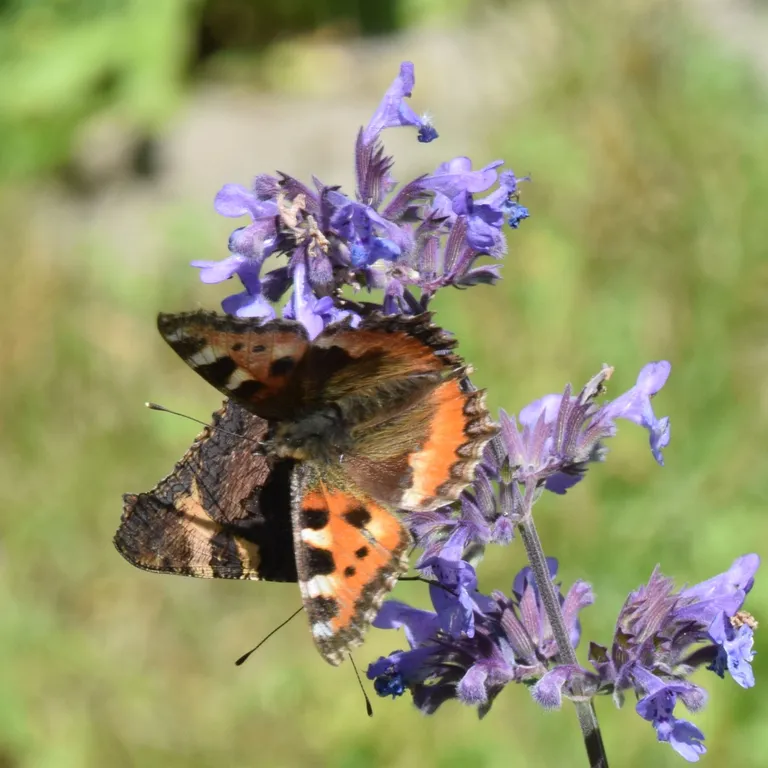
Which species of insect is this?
Aglais urticae
